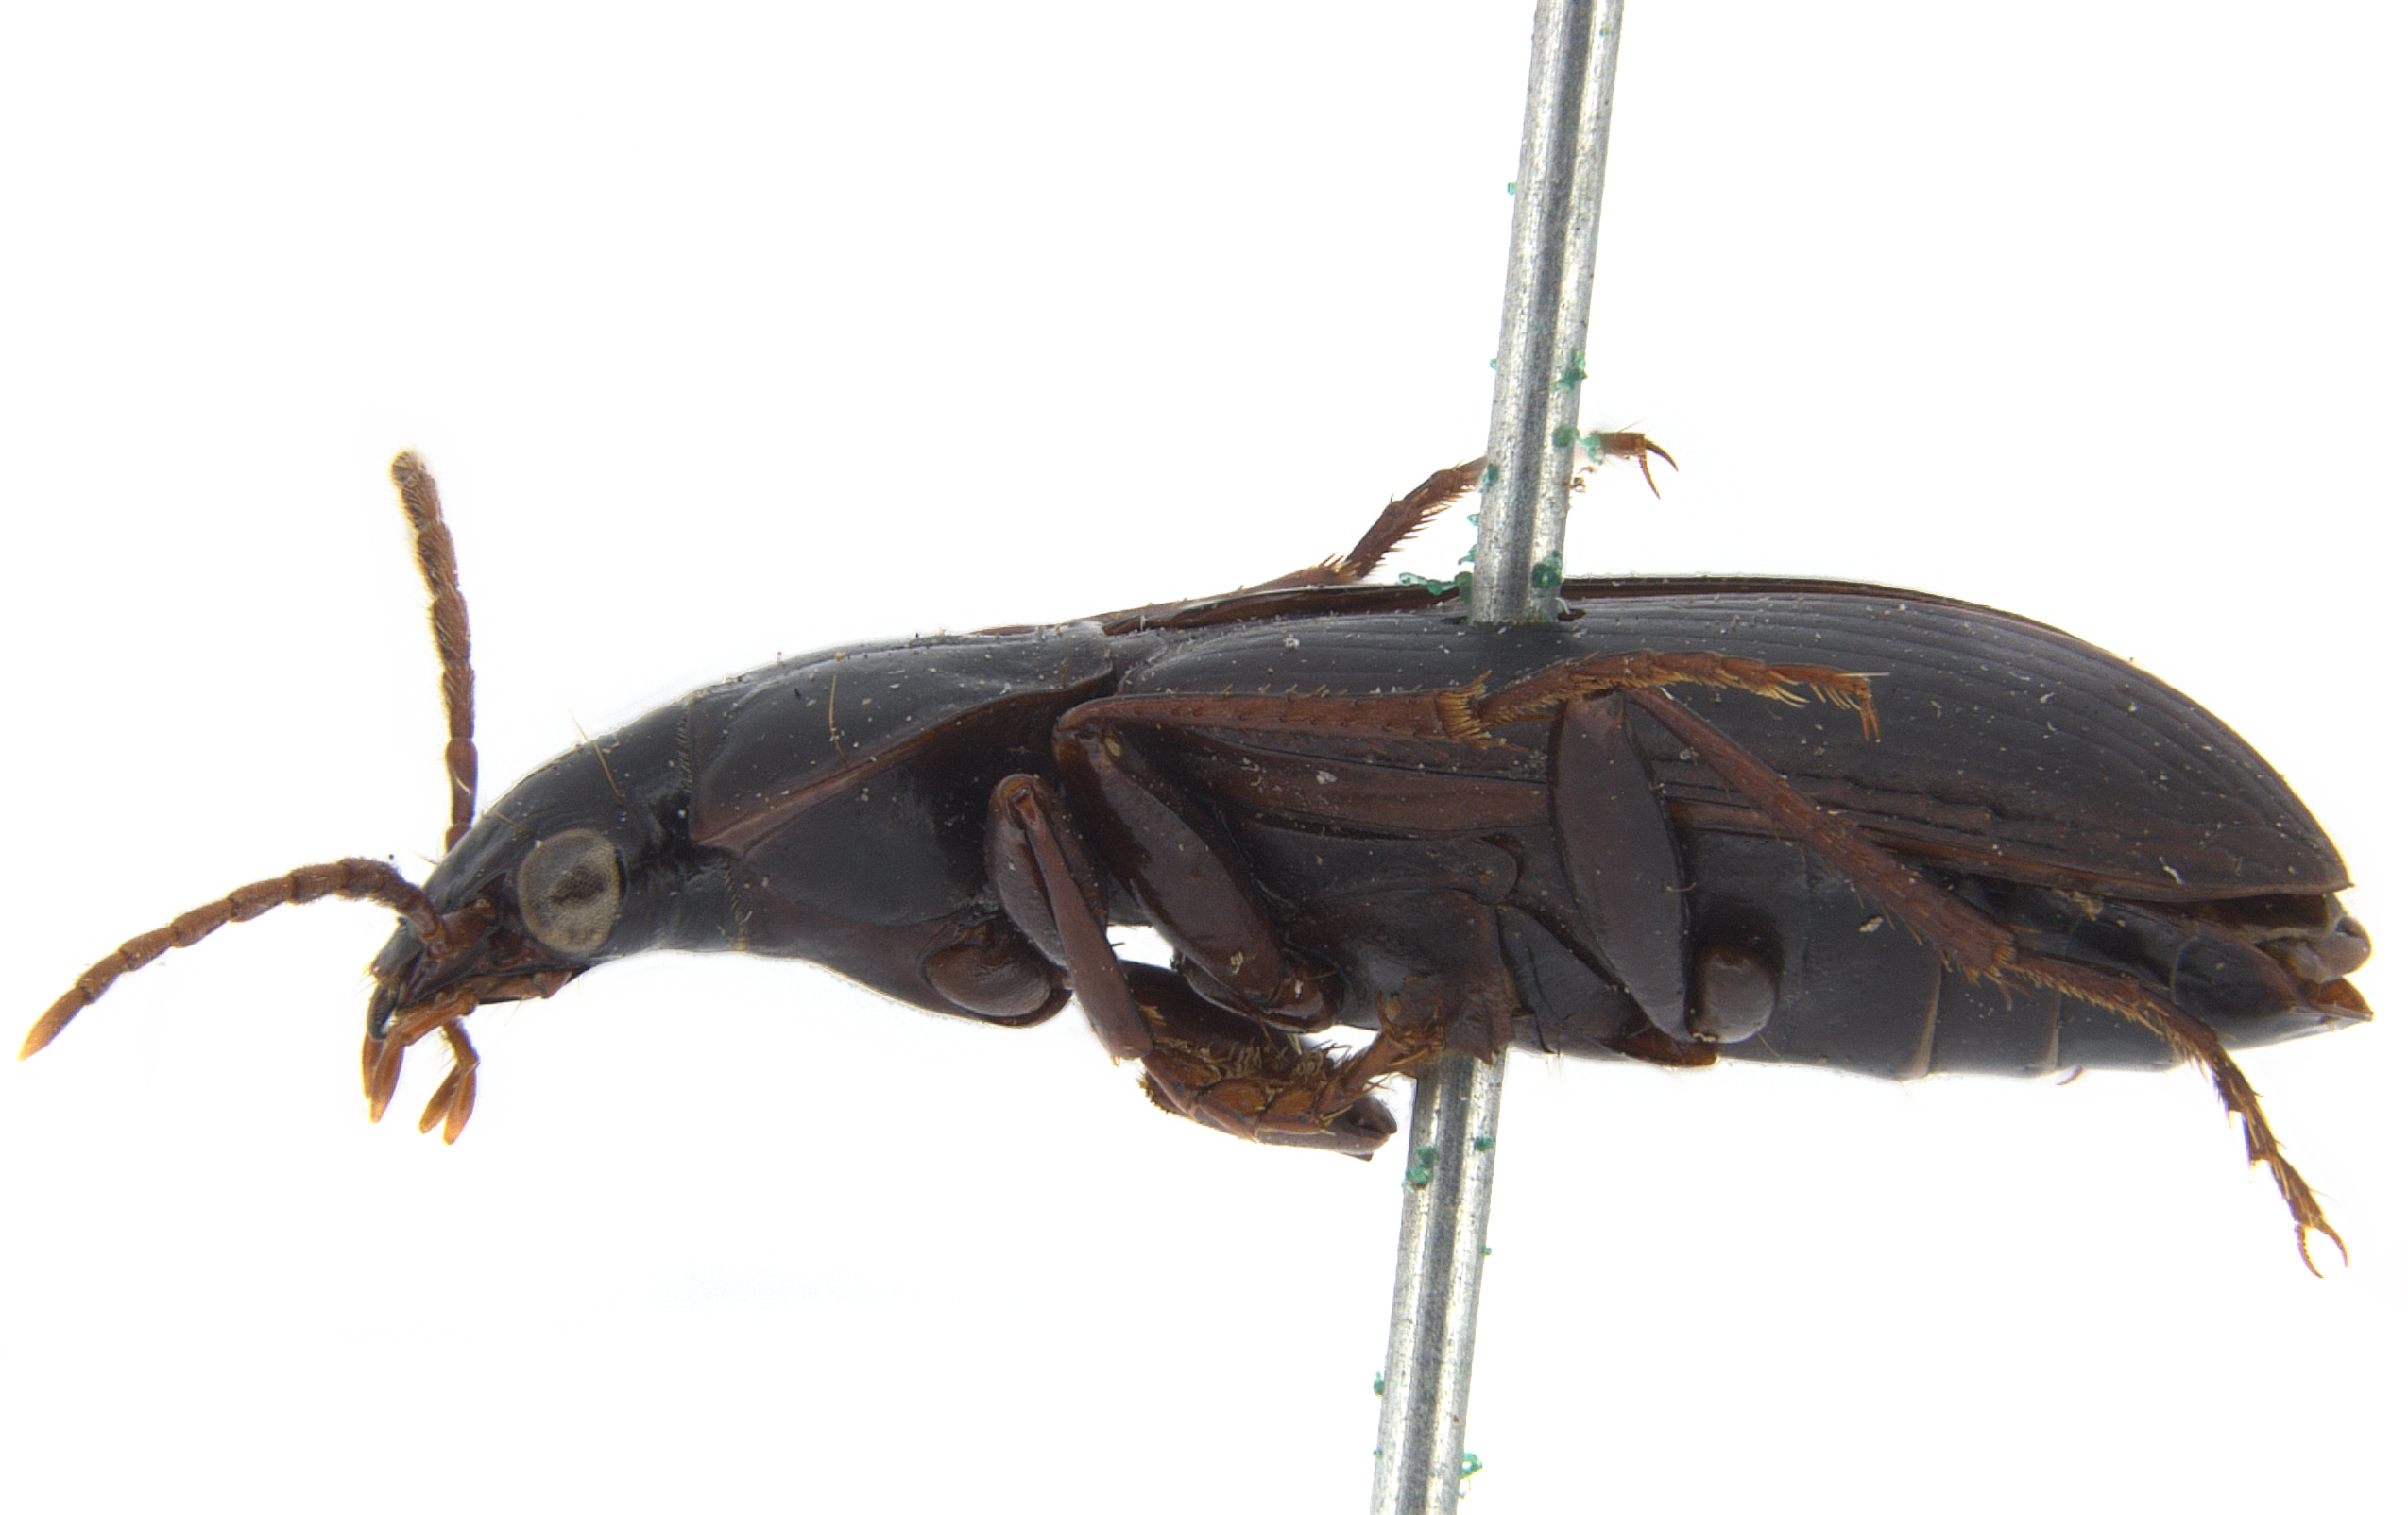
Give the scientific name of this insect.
Calathus advena (also Acalathus advena)
